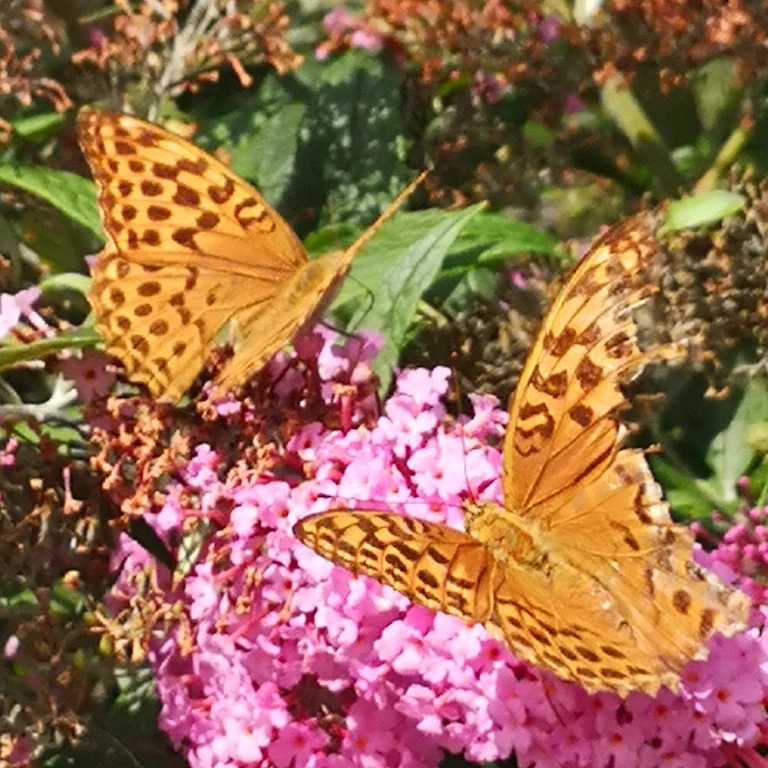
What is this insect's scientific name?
Argynnis paphia
